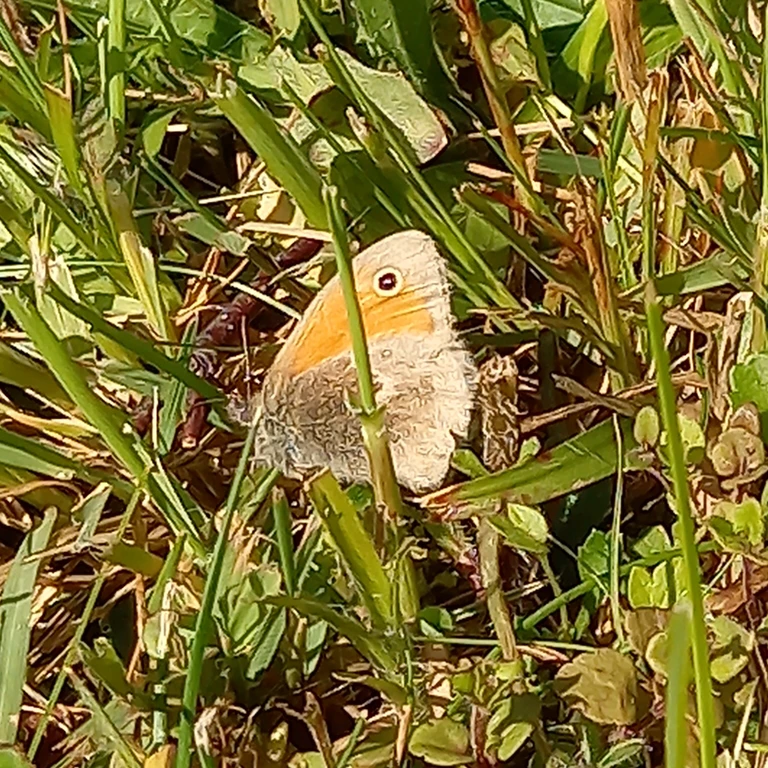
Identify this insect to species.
Coenonympha pamphilus
